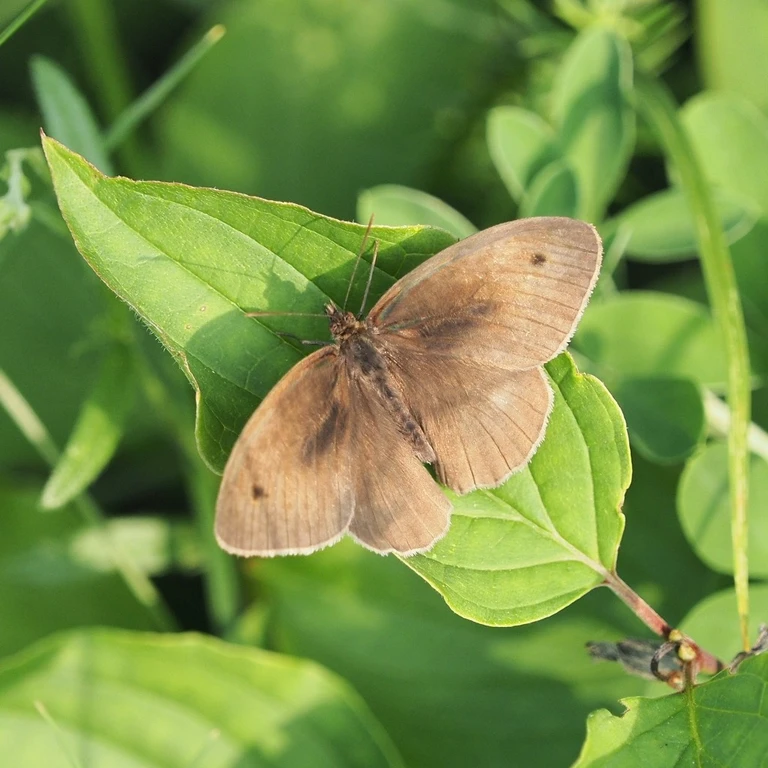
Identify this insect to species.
Maniola jurtina
